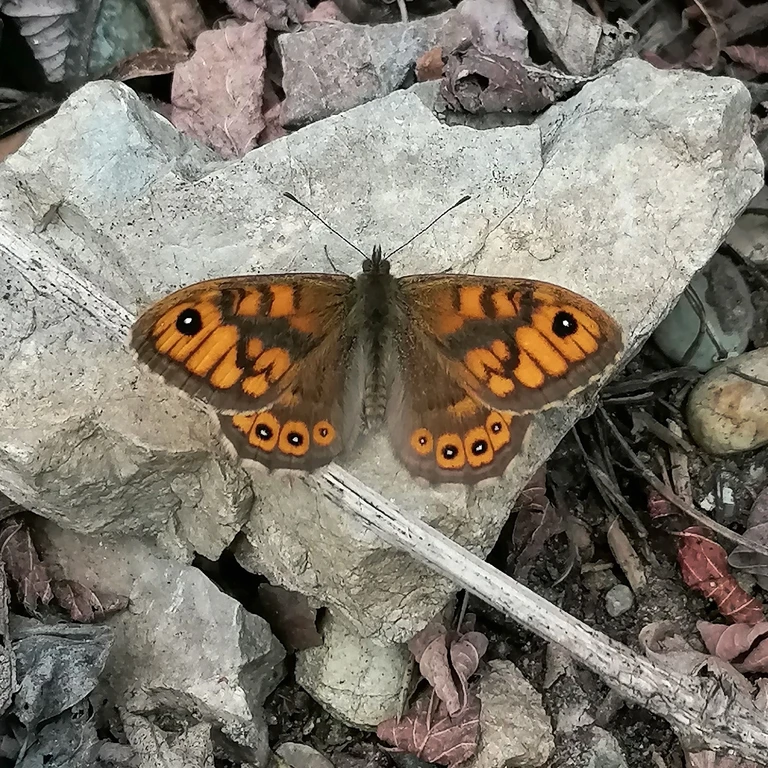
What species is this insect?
Lasiommata megera (also Pararge megera)
